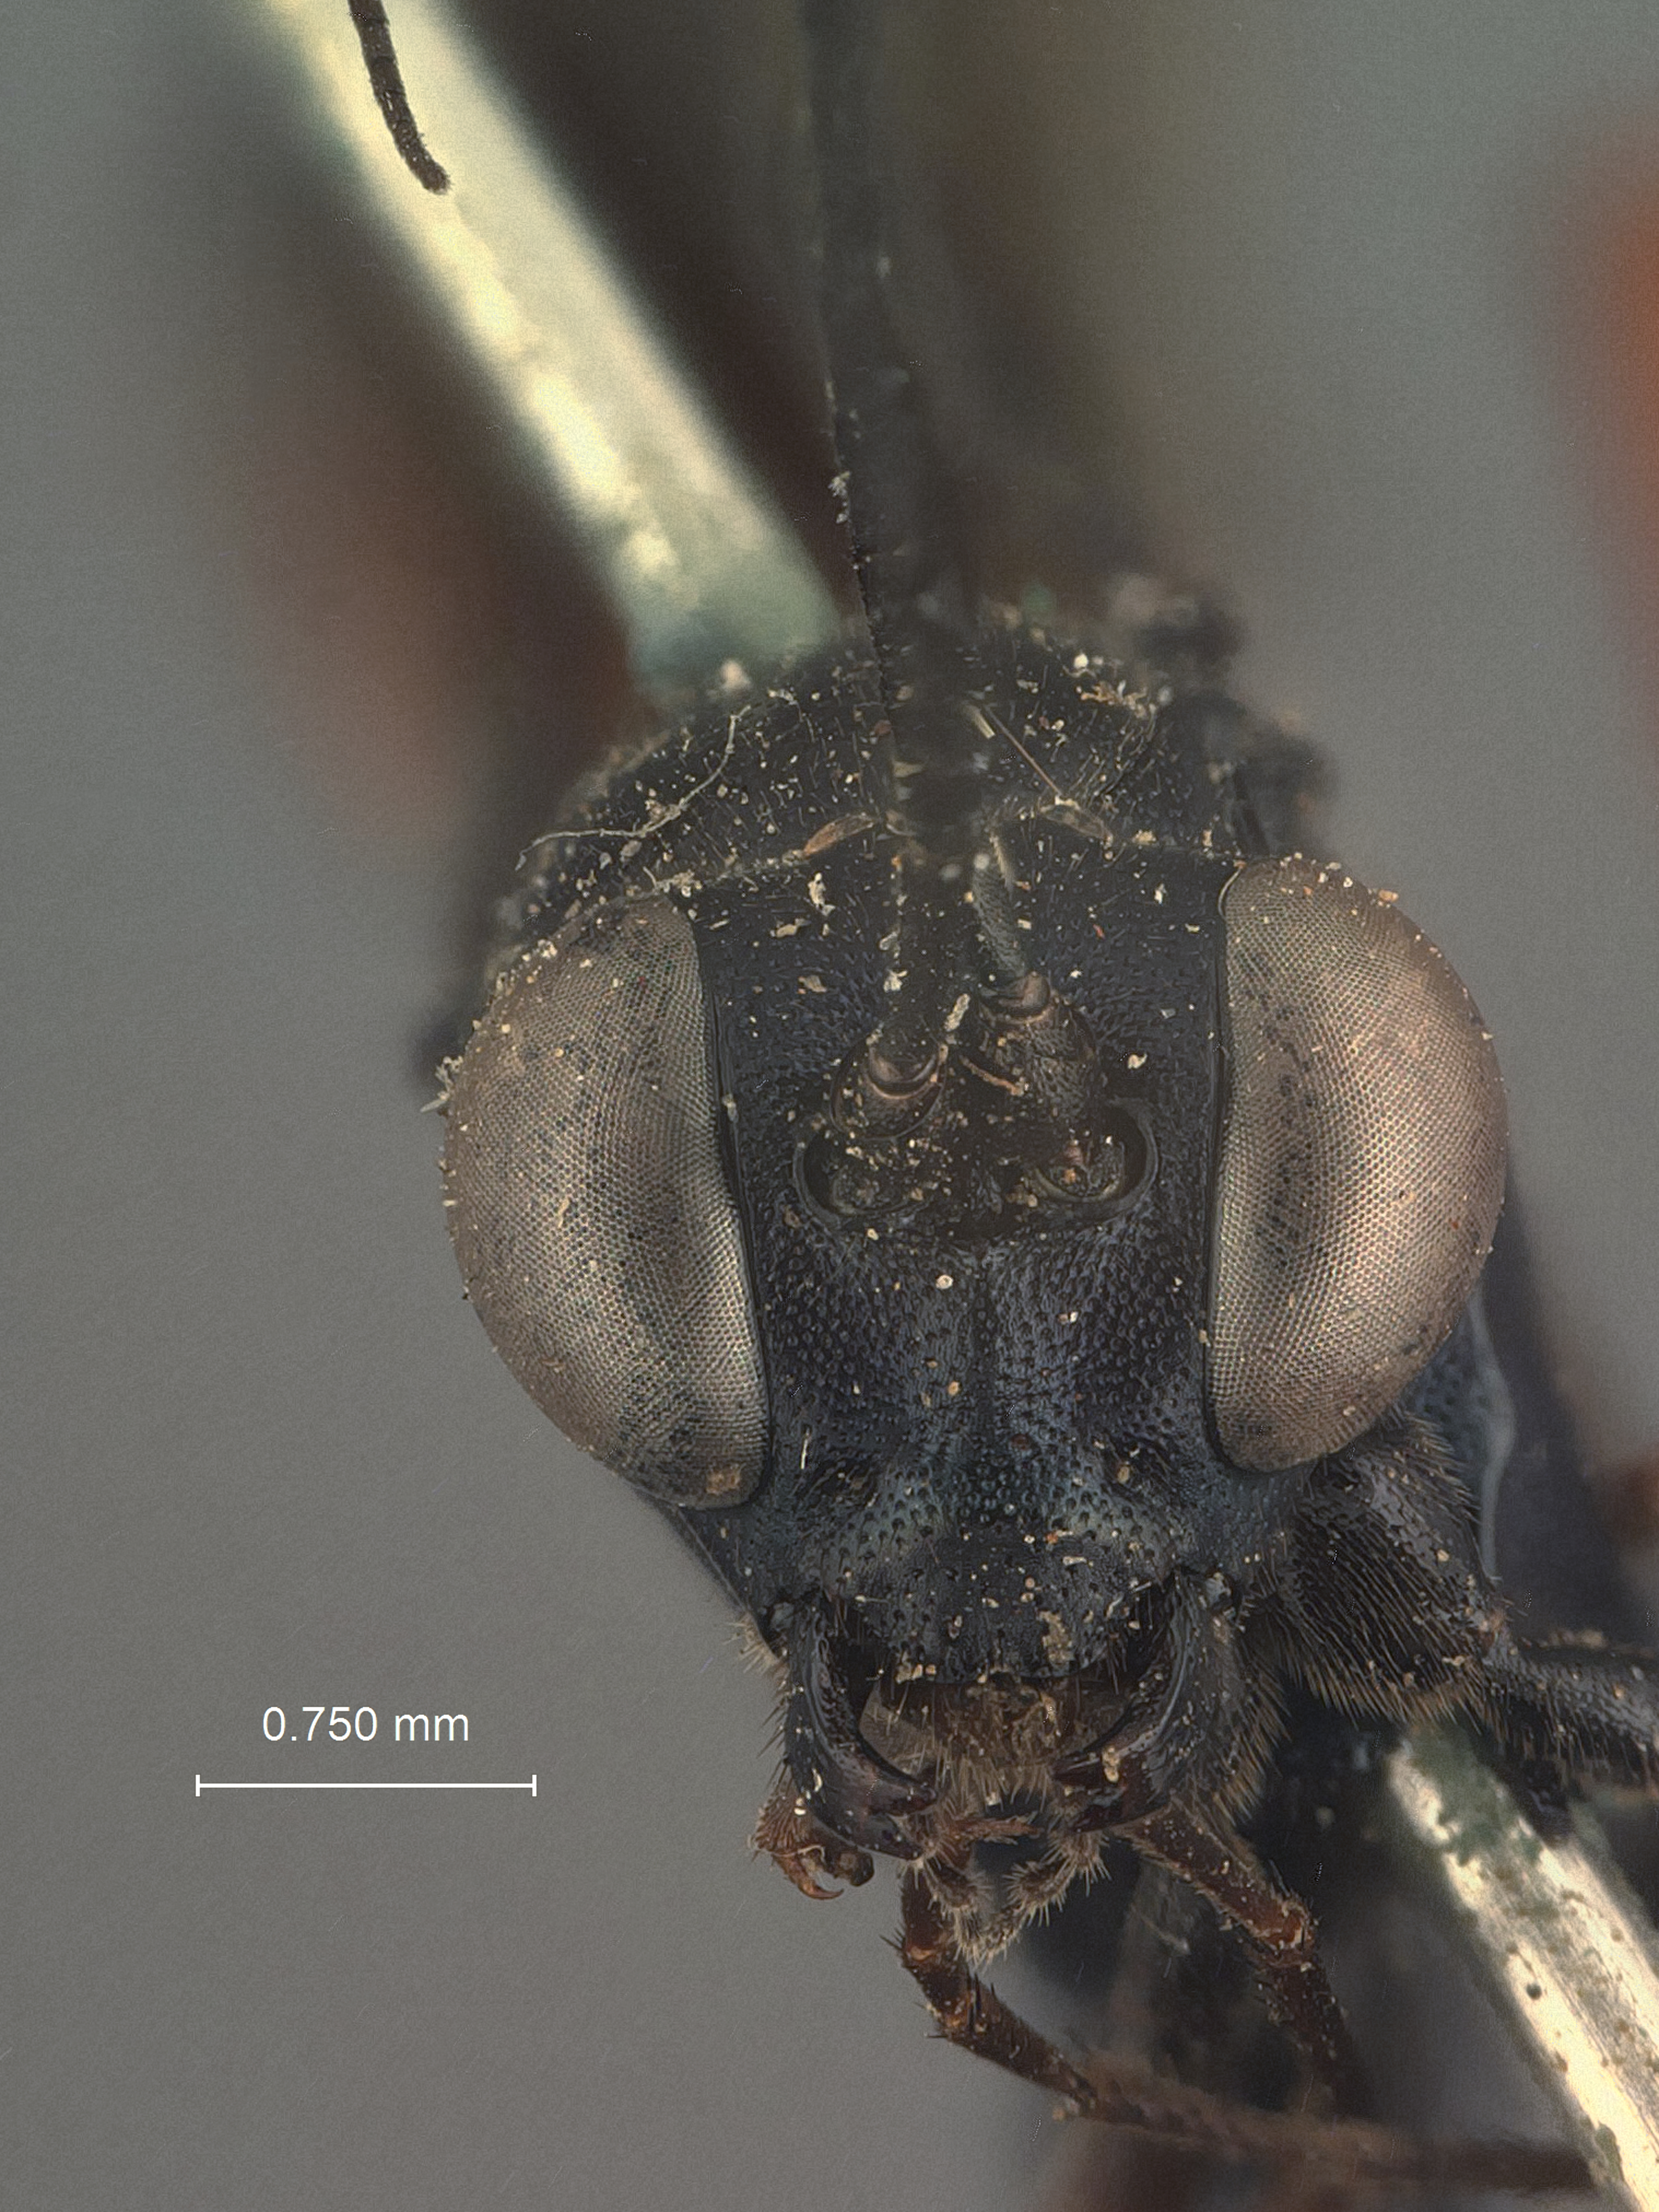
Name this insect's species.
Exetastes purpureus
